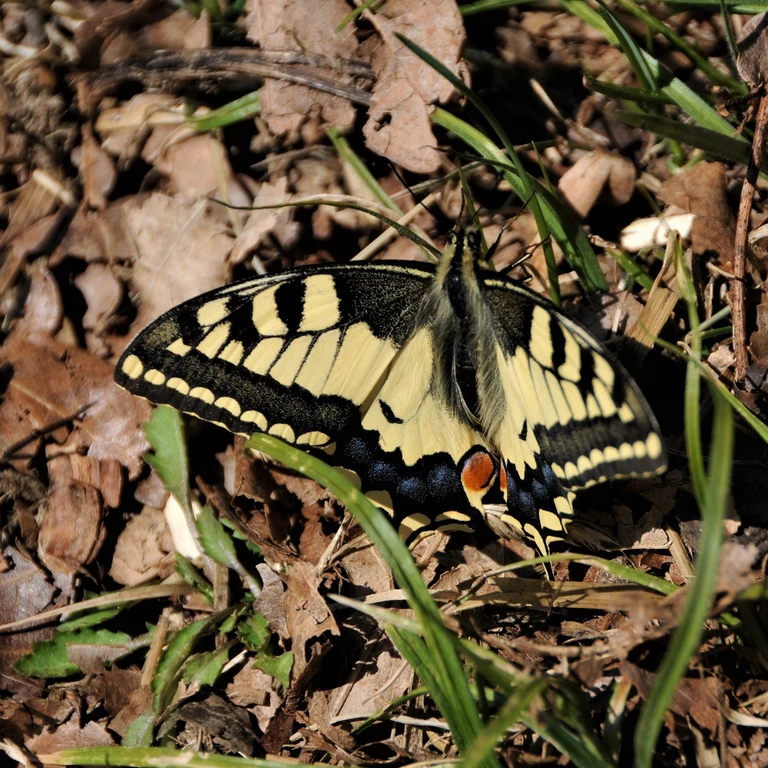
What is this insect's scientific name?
Papilio machaon
